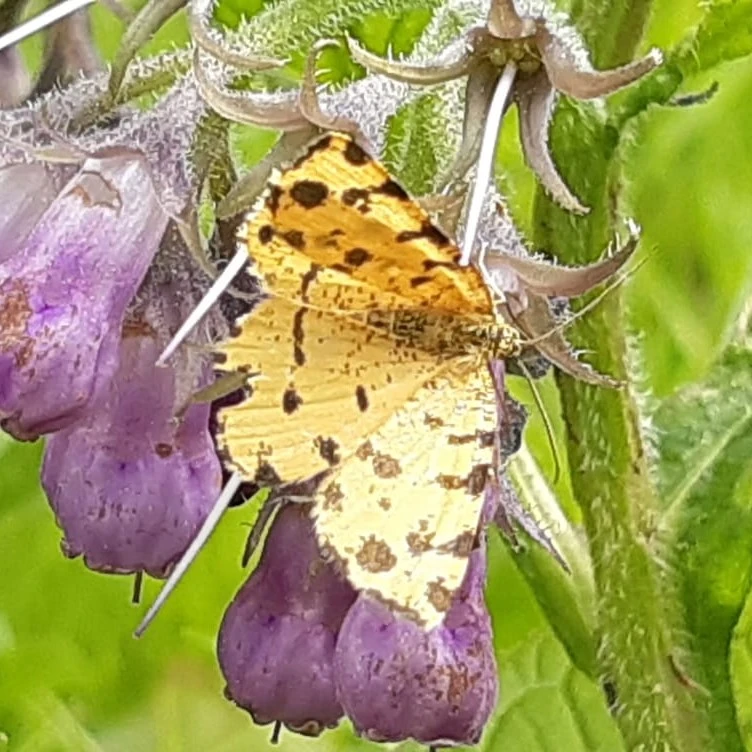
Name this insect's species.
Pseudopanthera macularia
